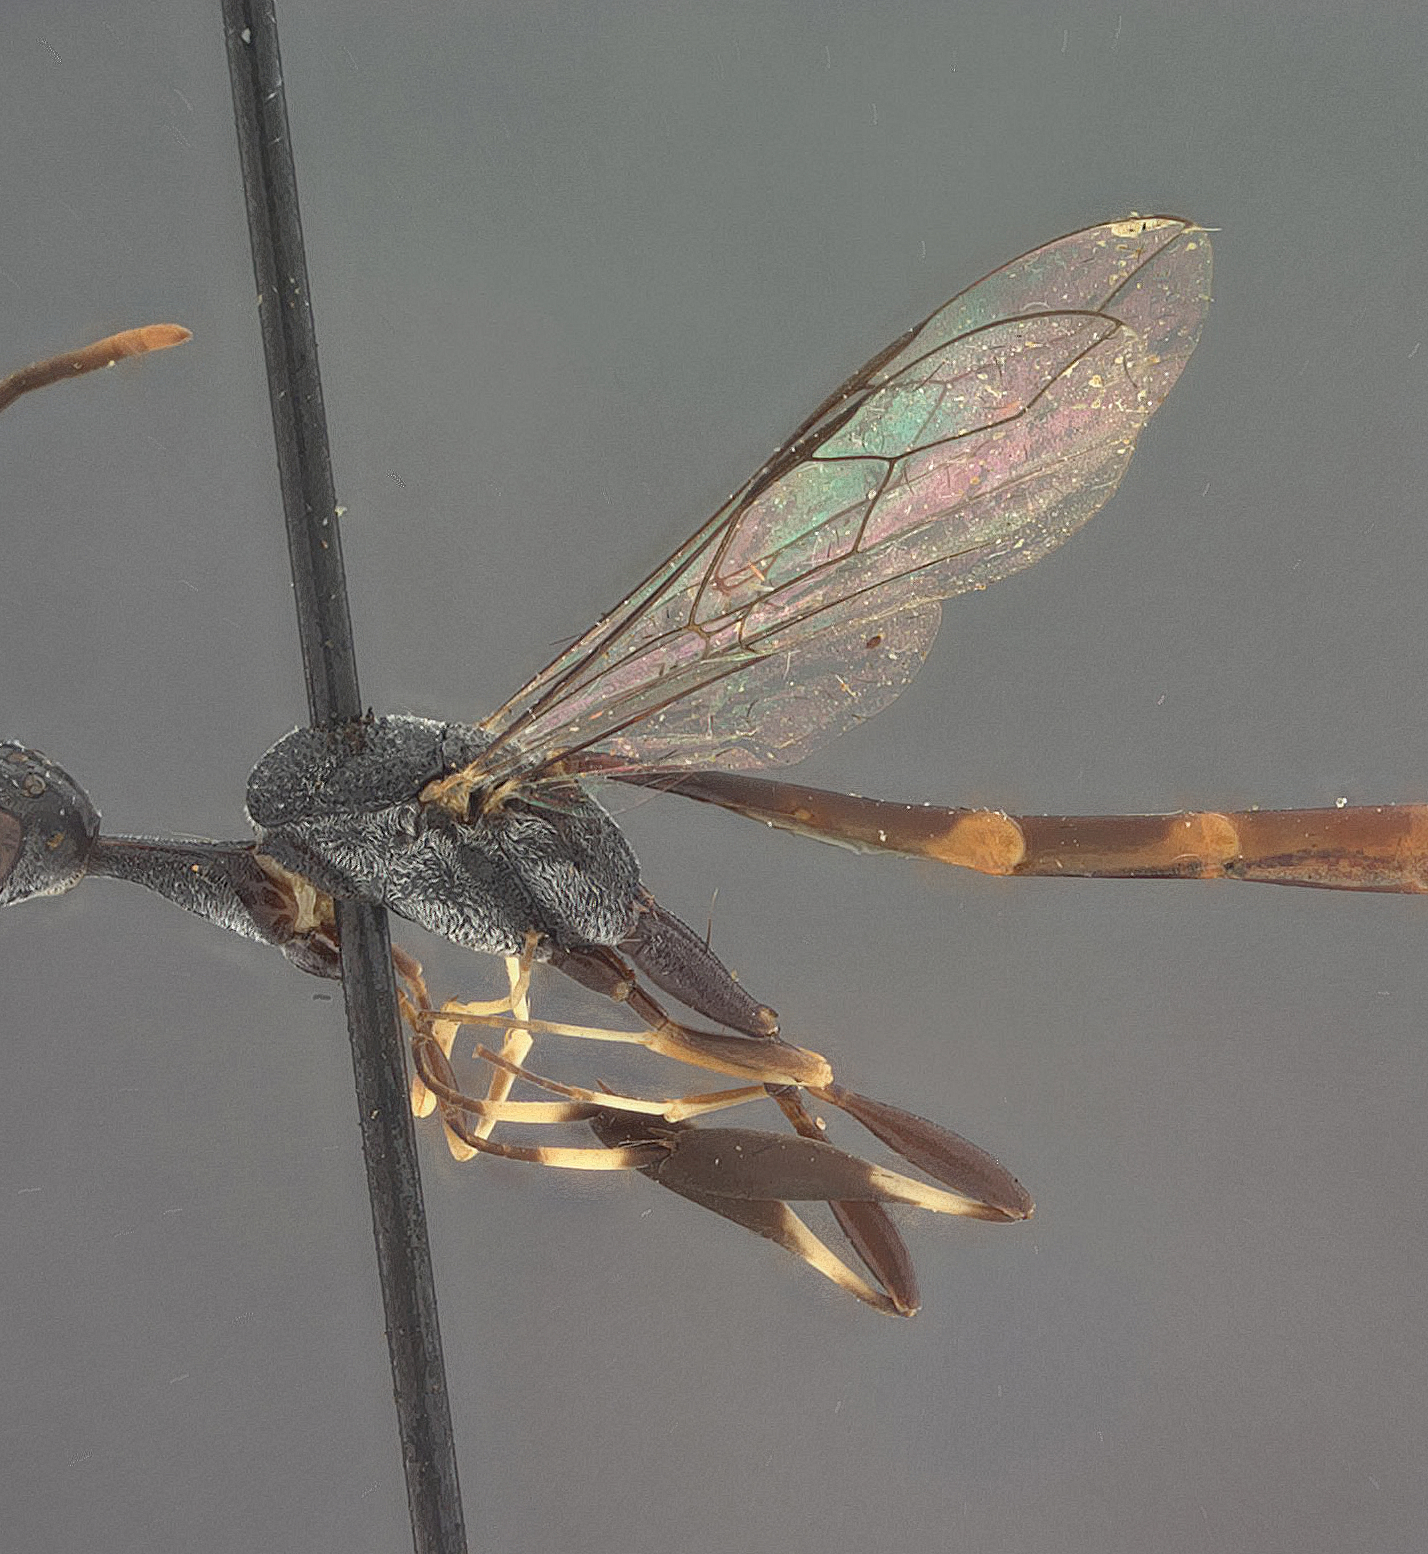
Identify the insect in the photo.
Rhydinofoenus turbinatus
